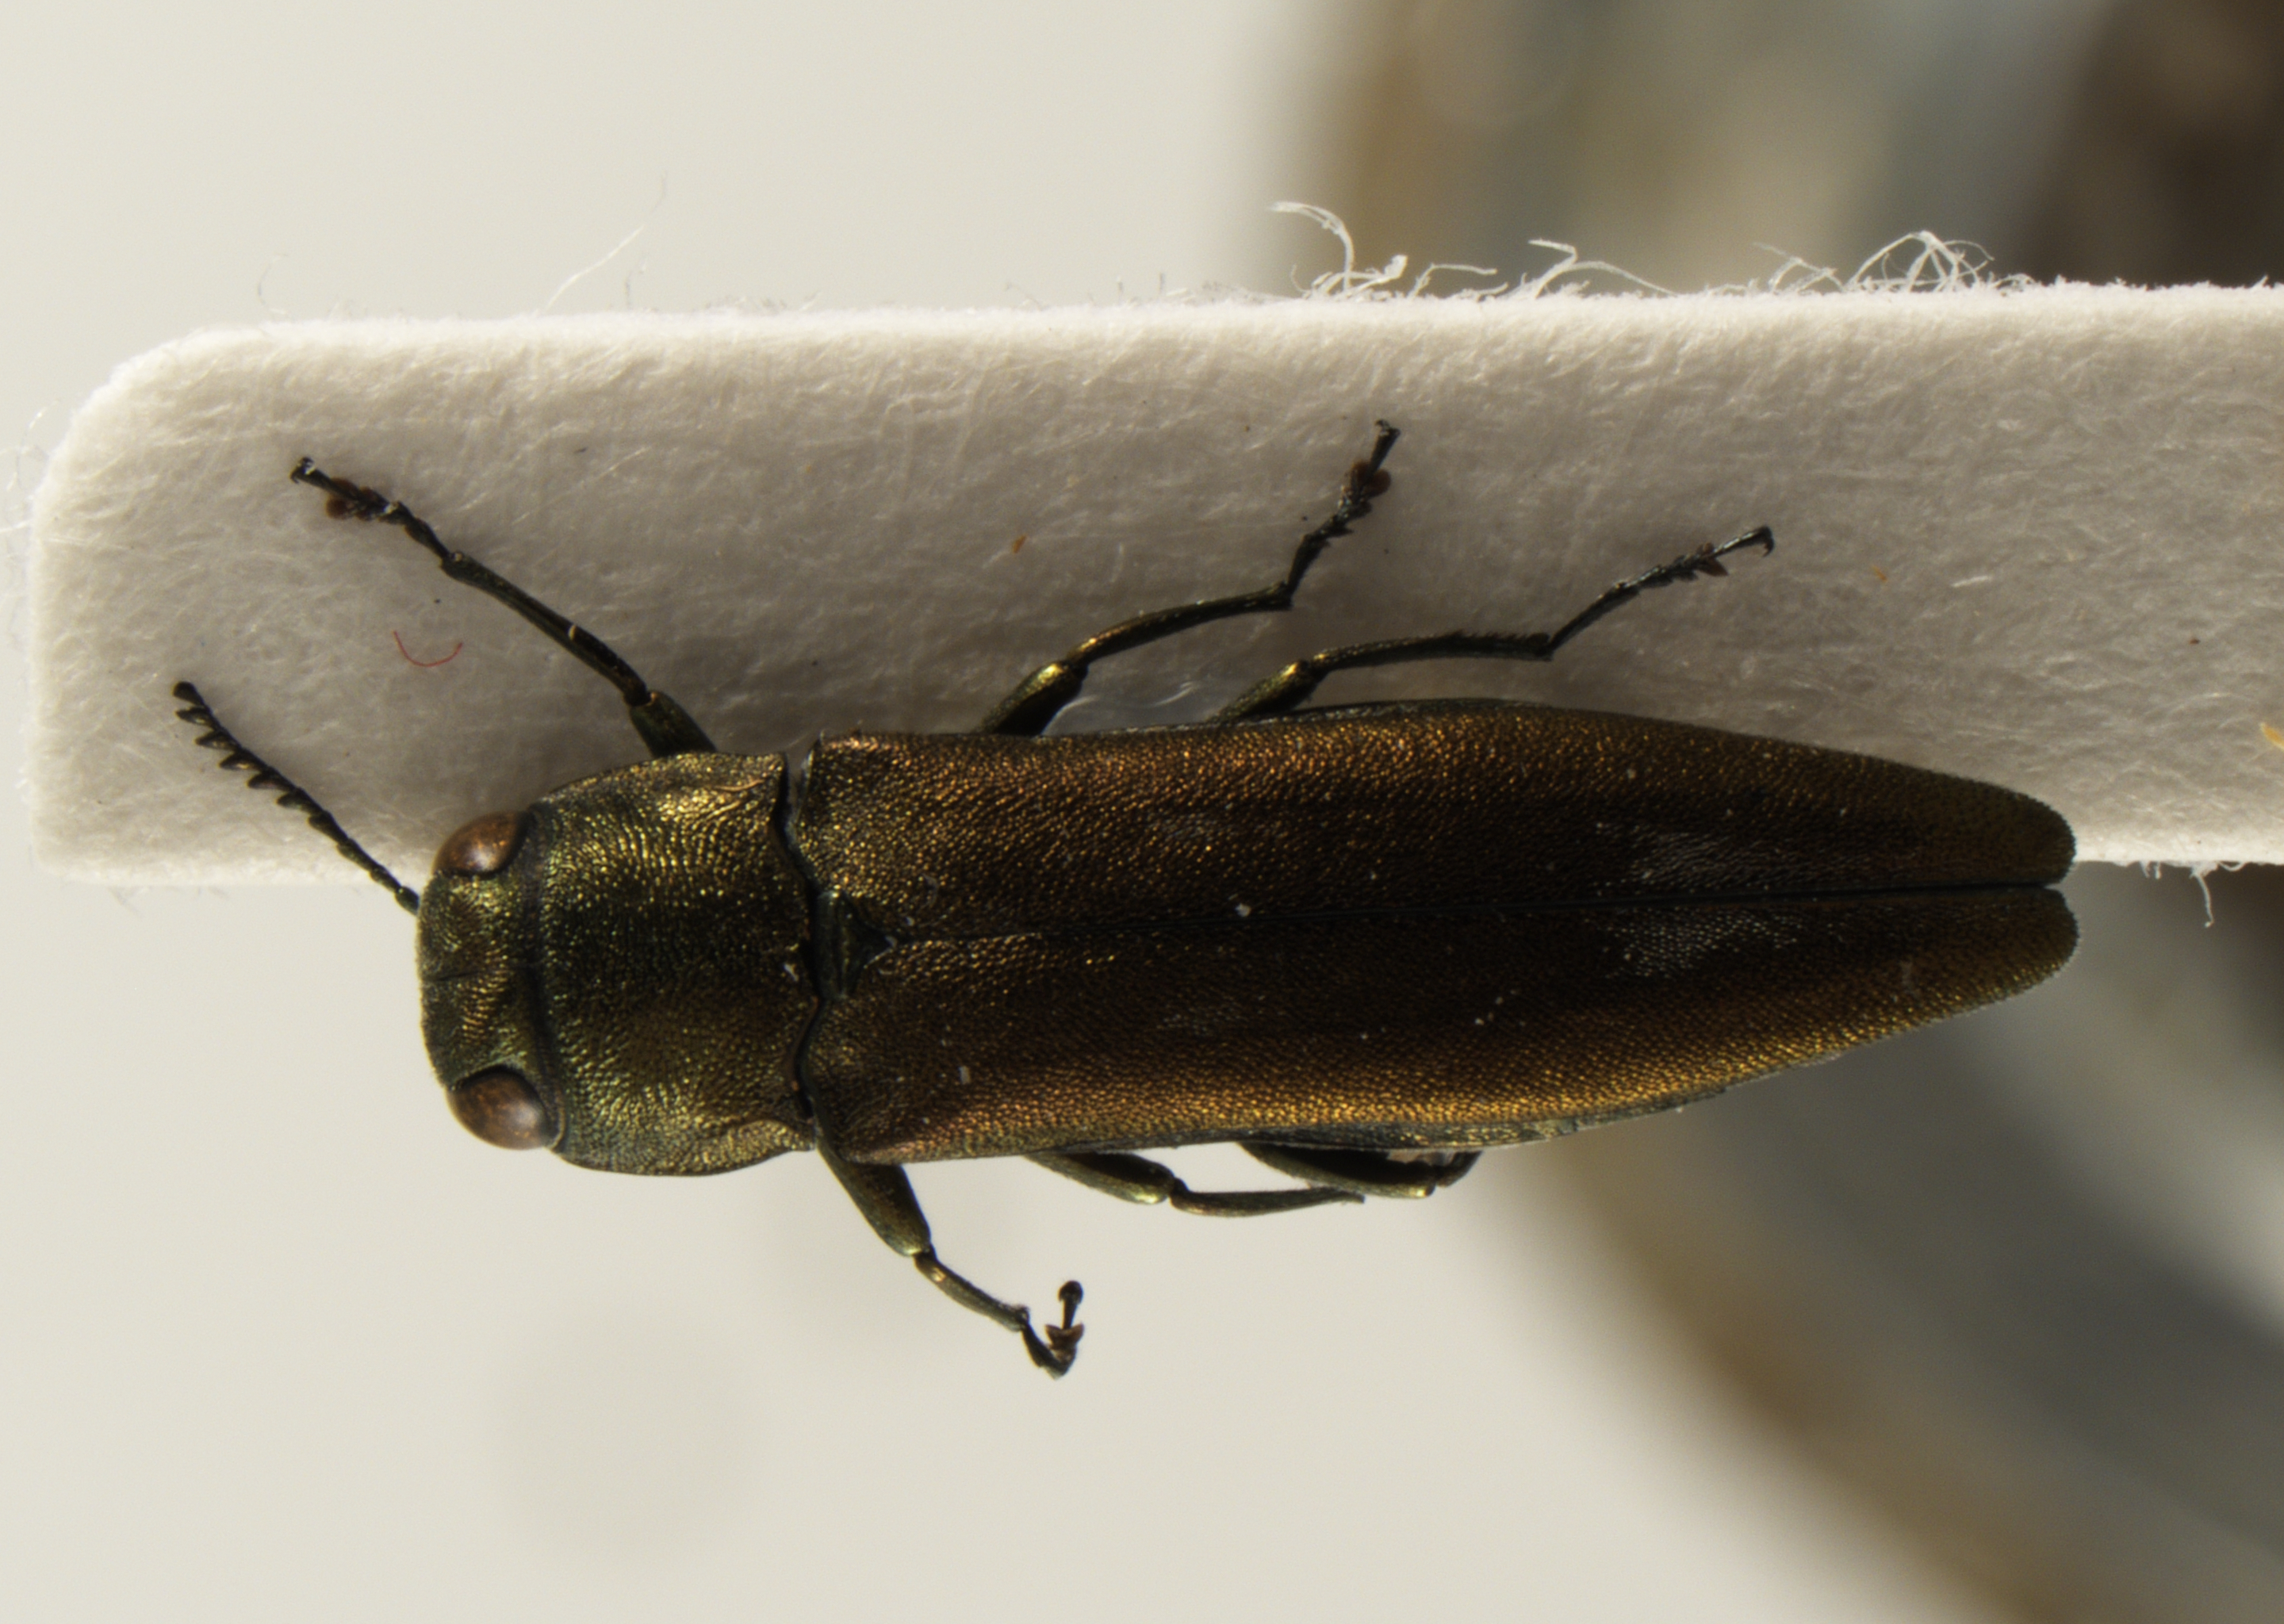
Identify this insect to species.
Agrilus mali
